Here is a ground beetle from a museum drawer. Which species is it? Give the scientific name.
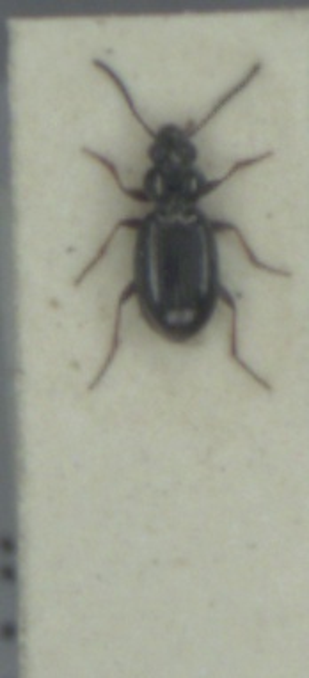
Bembidion lampros
